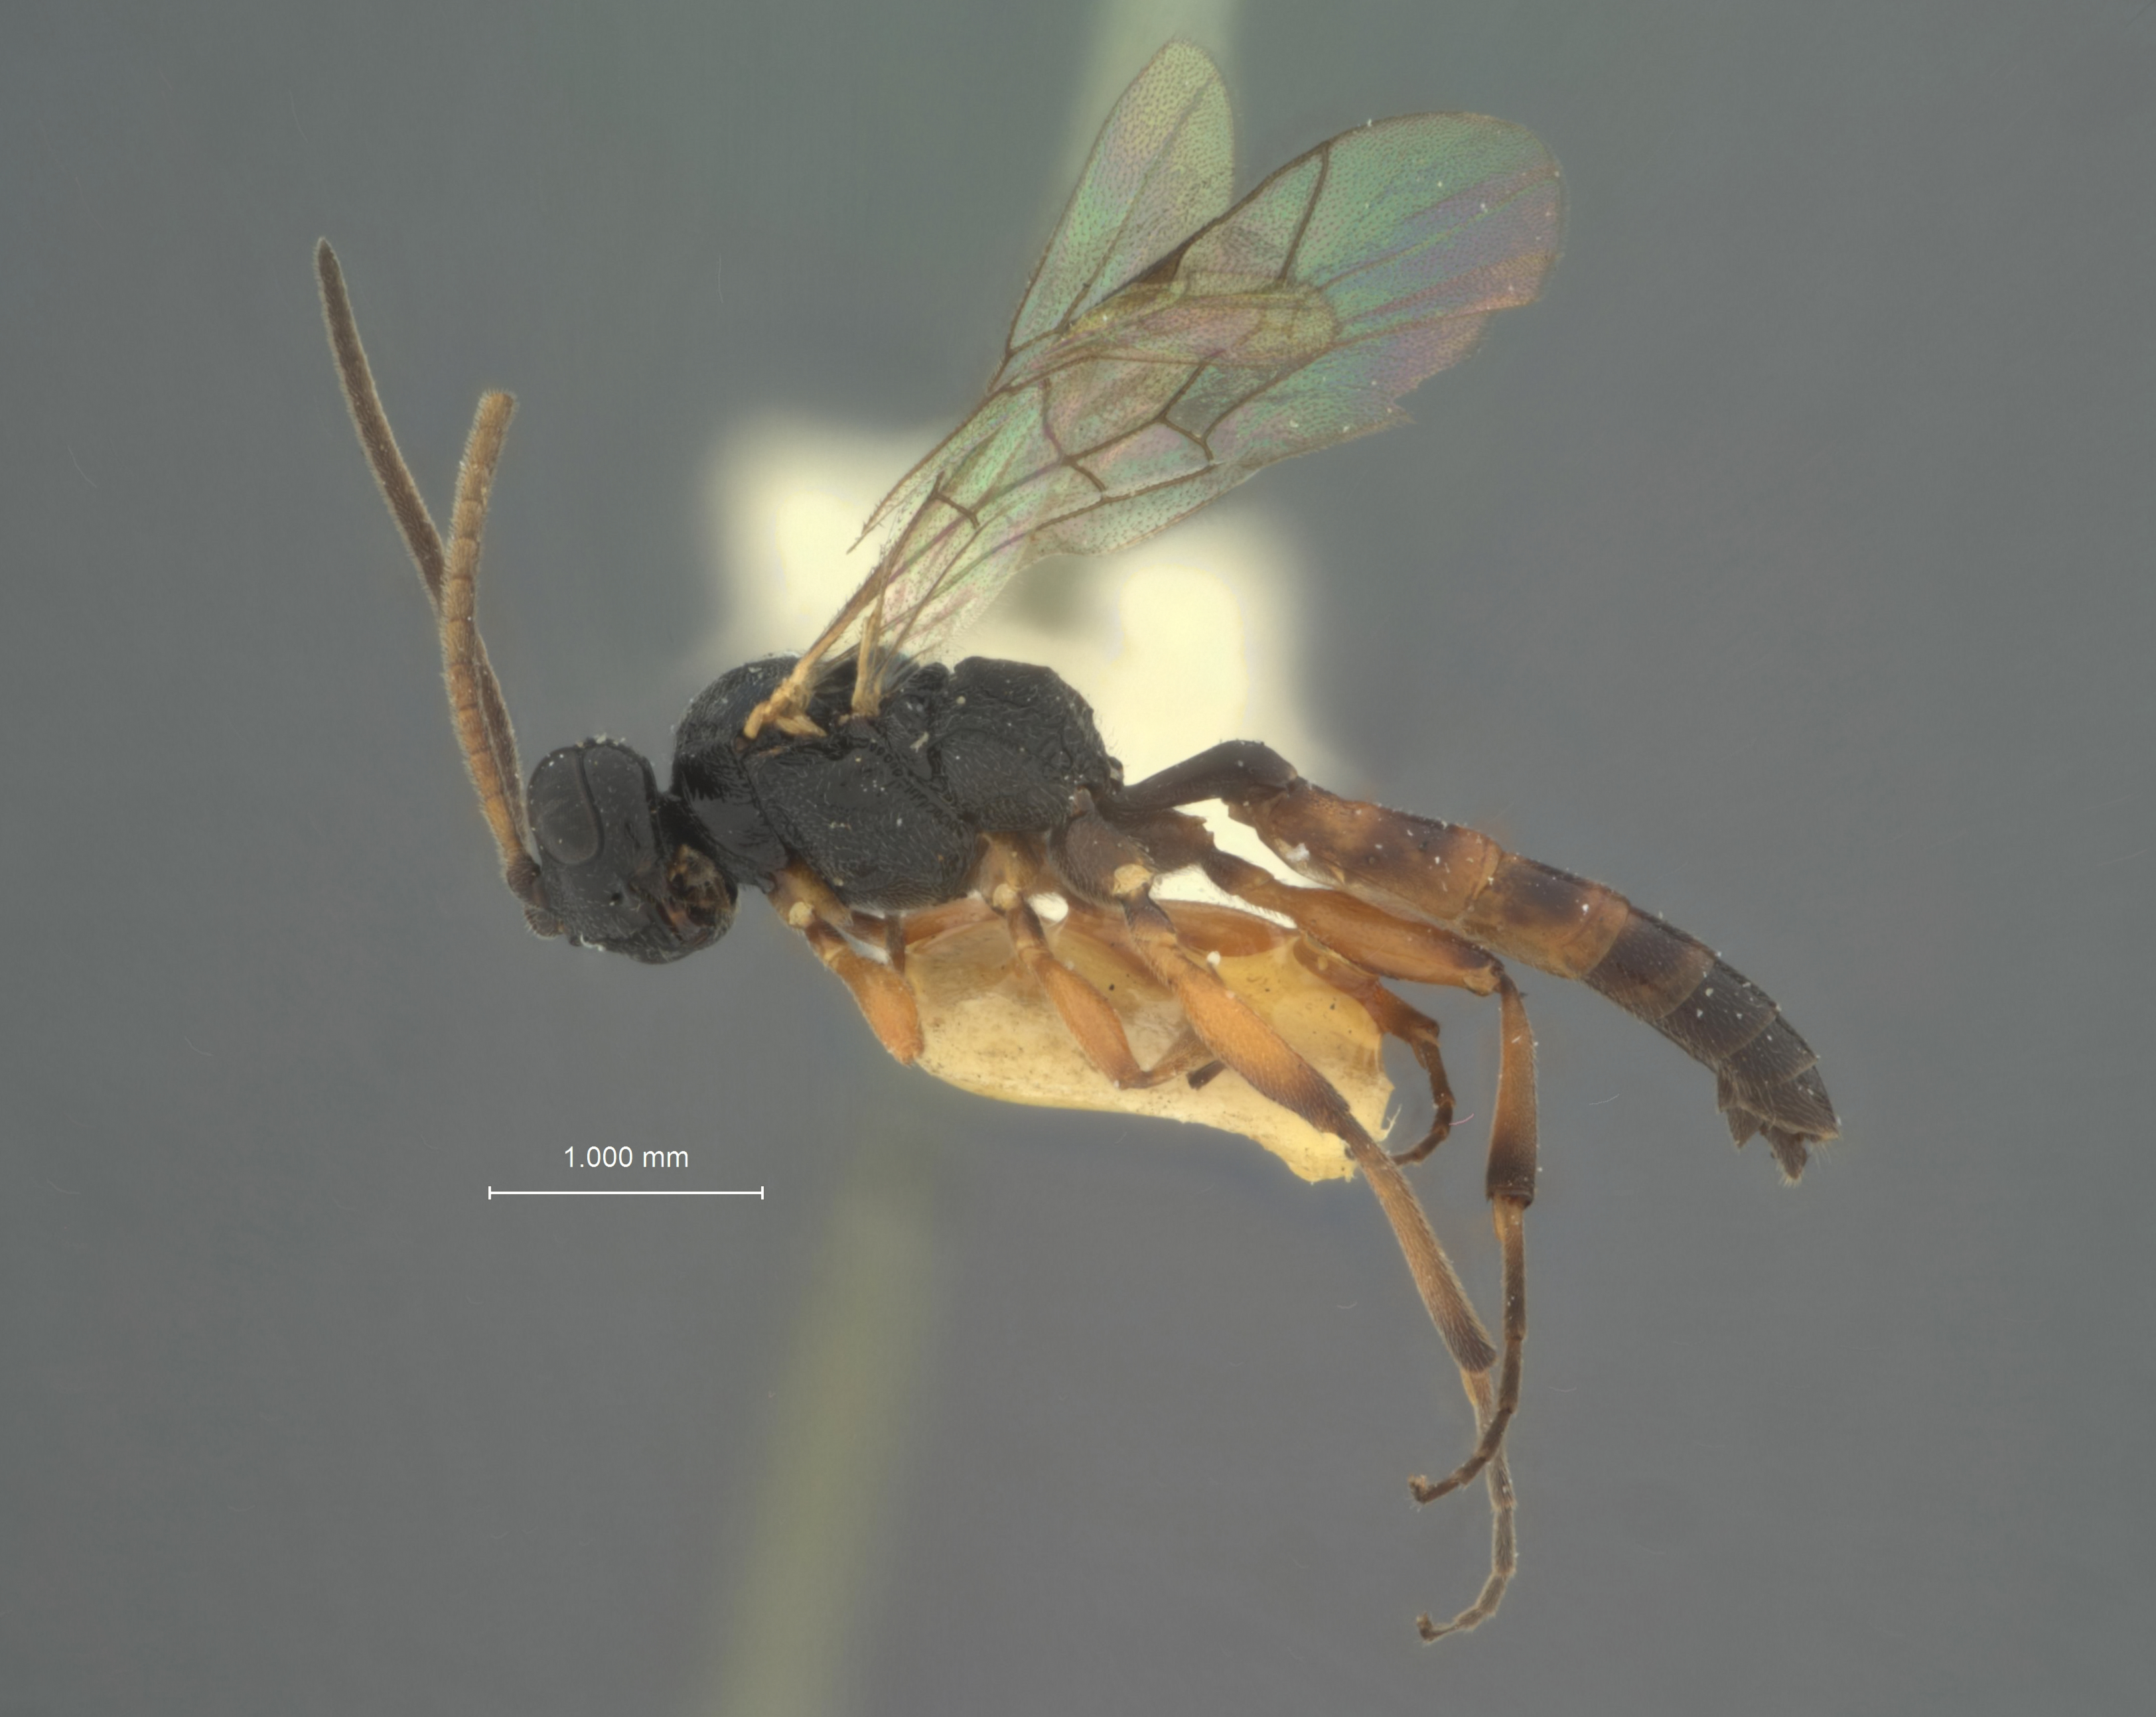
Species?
Herpestomus plutellae
